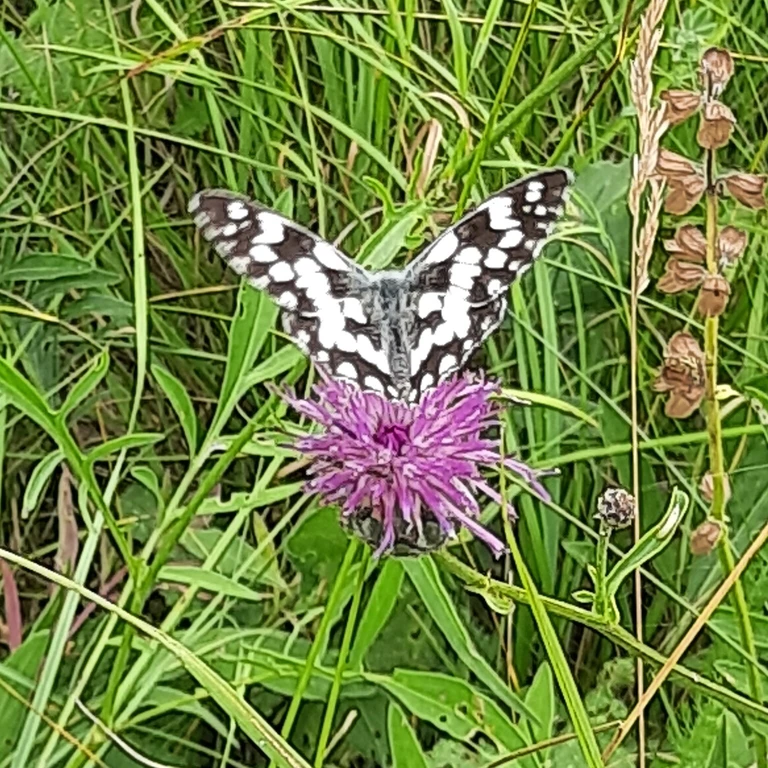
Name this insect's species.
Melanargia galathea
